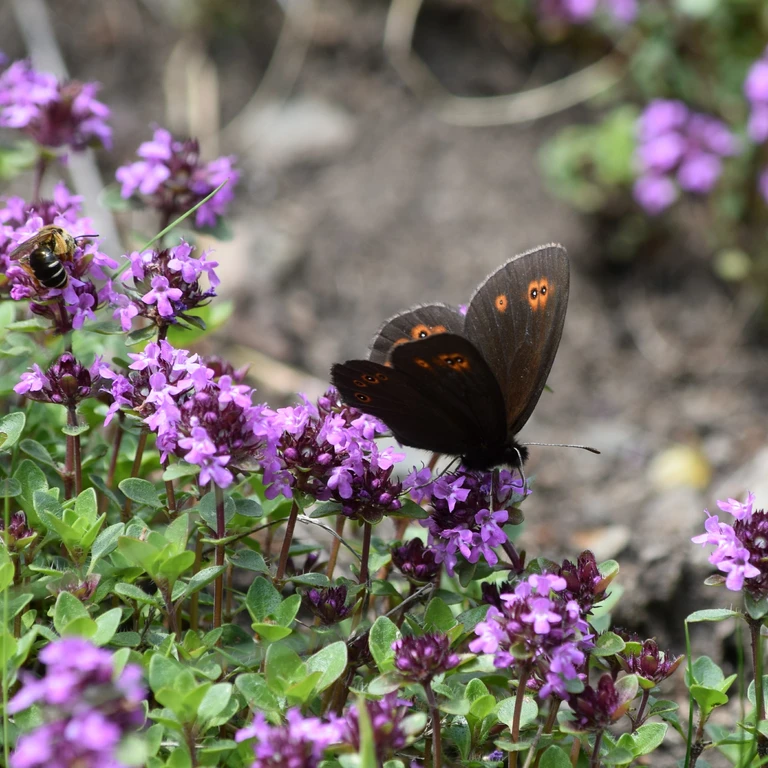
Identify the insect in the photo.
Erebia medusa
